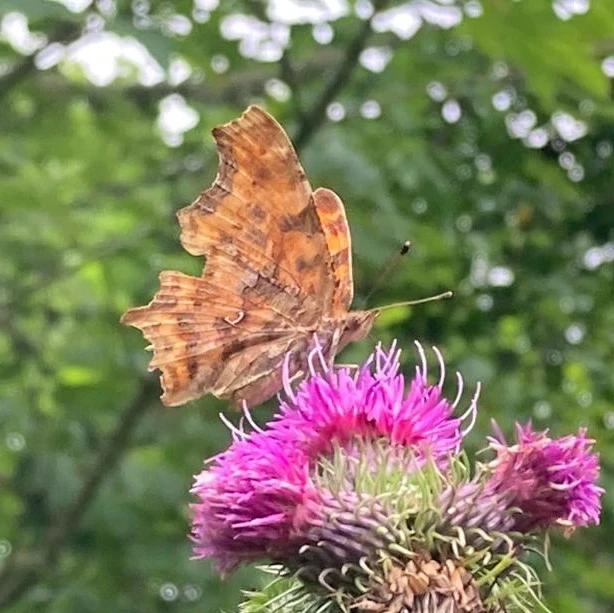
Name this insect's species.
Polygonia c-album
